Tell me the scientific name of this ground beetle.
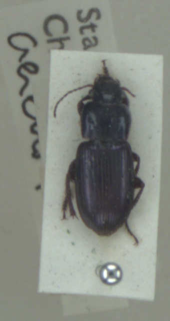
Harpalus affinis
